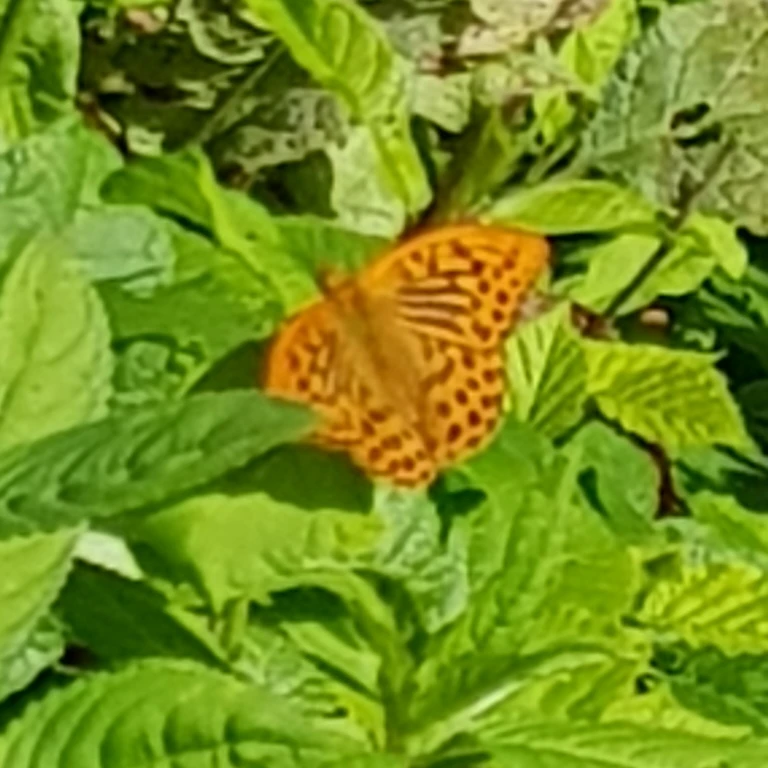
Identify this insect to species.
Argynnis paphia
